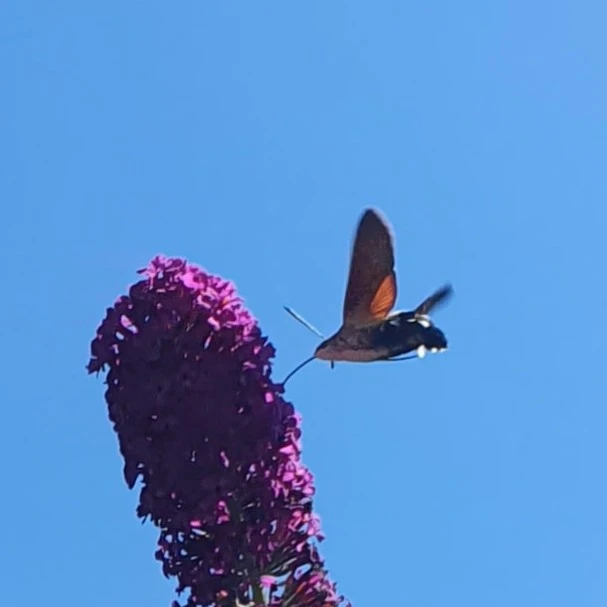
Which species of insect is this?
Macroglossum stellatarum
